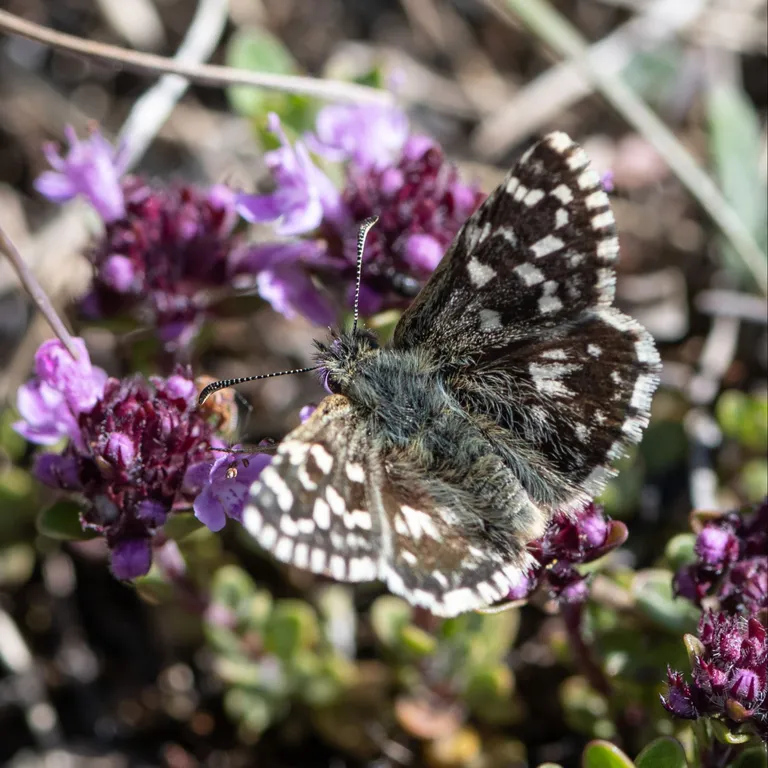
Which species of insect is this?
Pyrgus malvae
